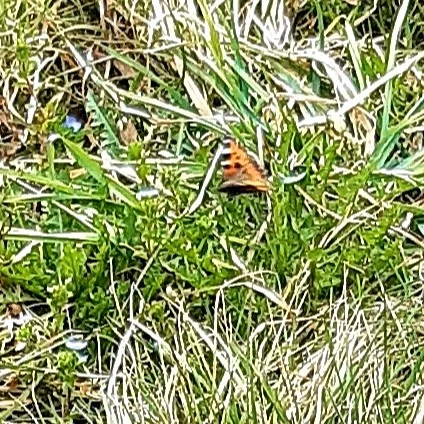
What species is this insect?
Aglais urticae
